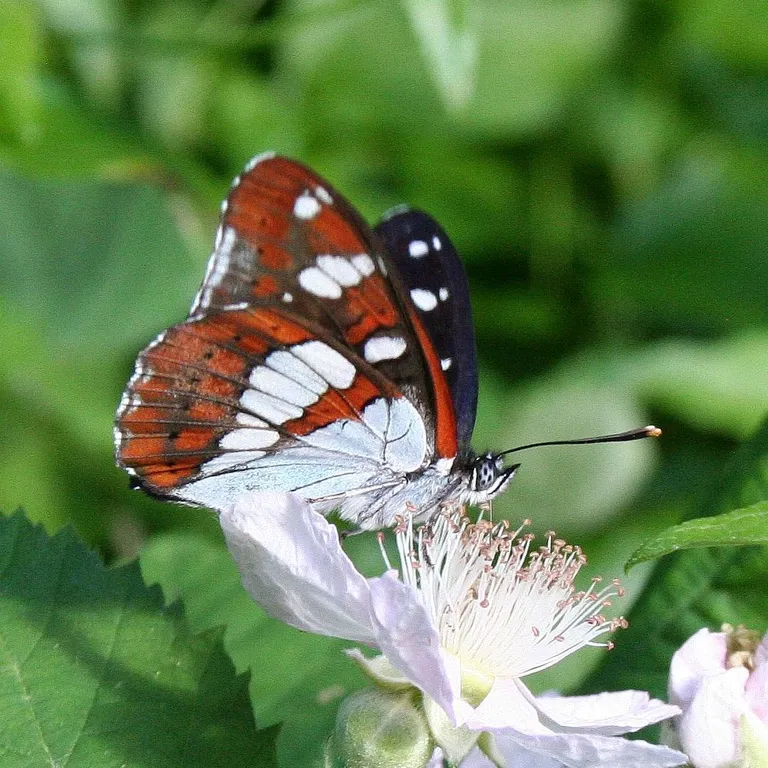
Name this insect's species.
Limenitis reducta
